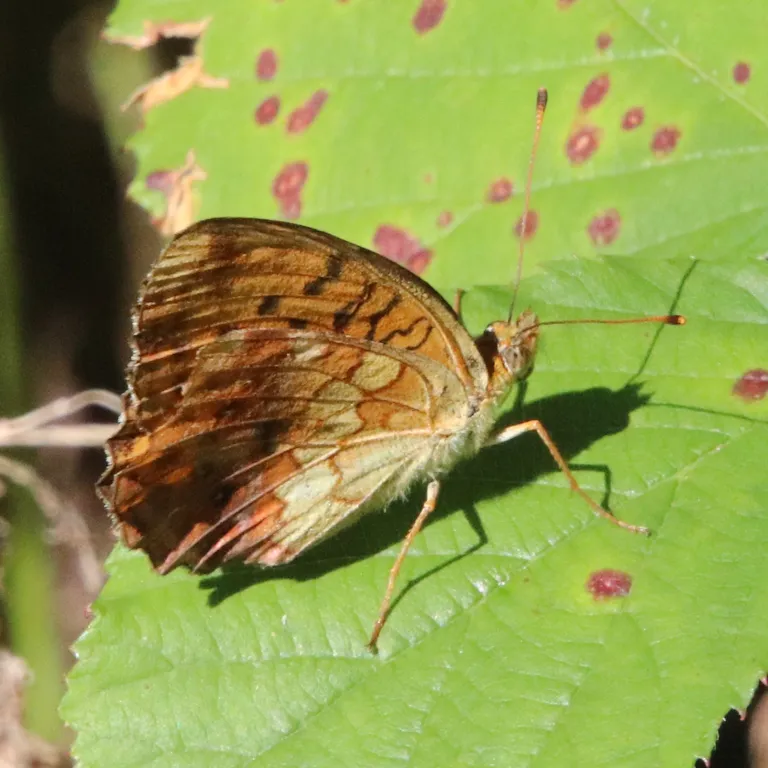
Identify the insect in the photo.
Brenthis daphne
